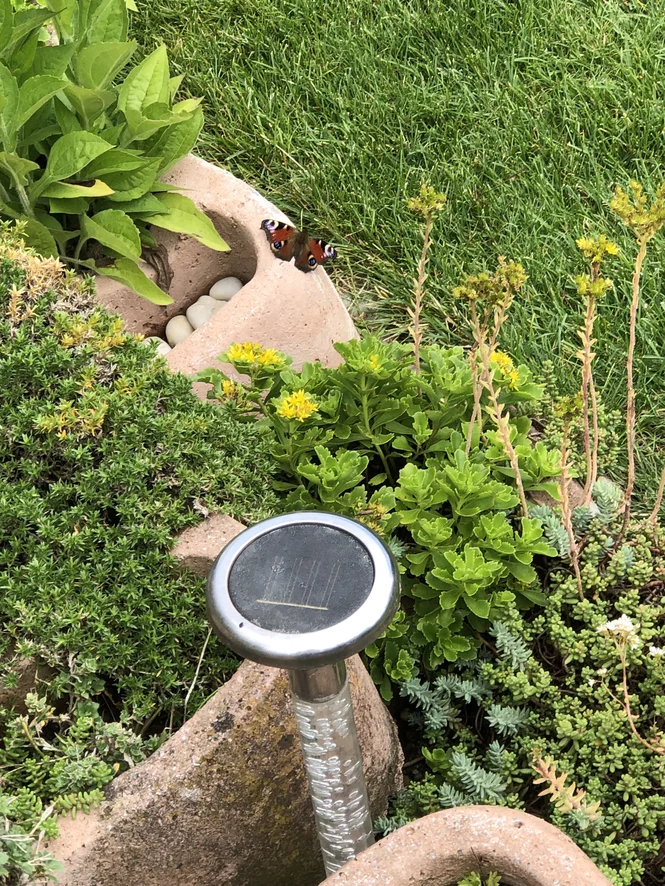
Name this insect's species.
Aglais io
